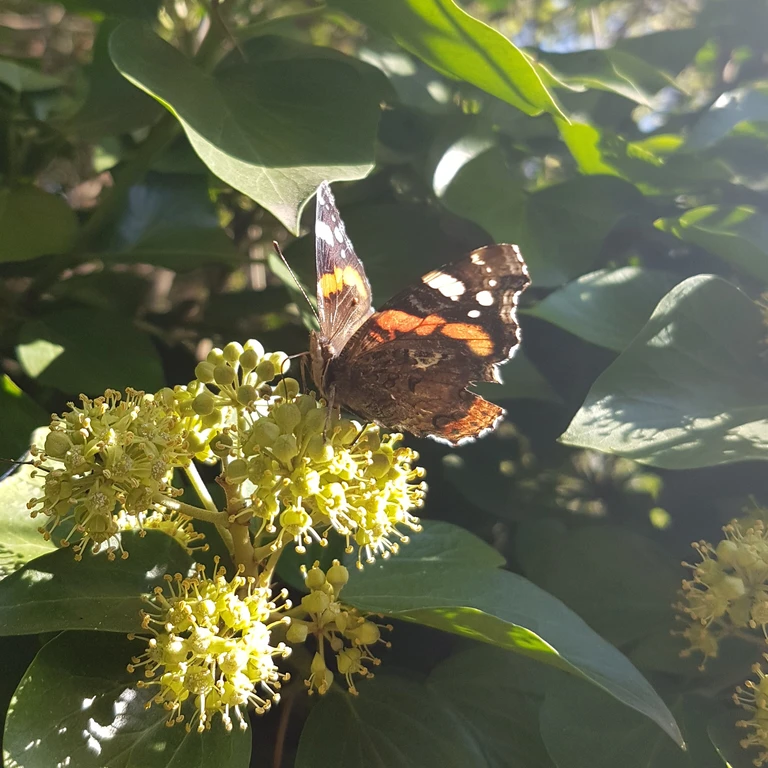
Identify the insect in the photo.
Vanessa atalanta
